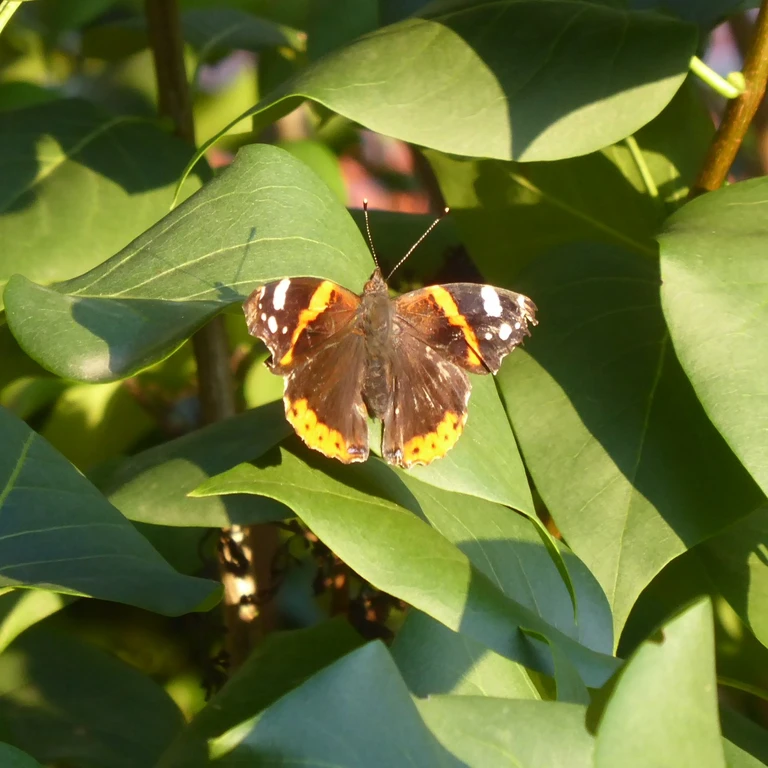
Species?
Vanessa atalanta
